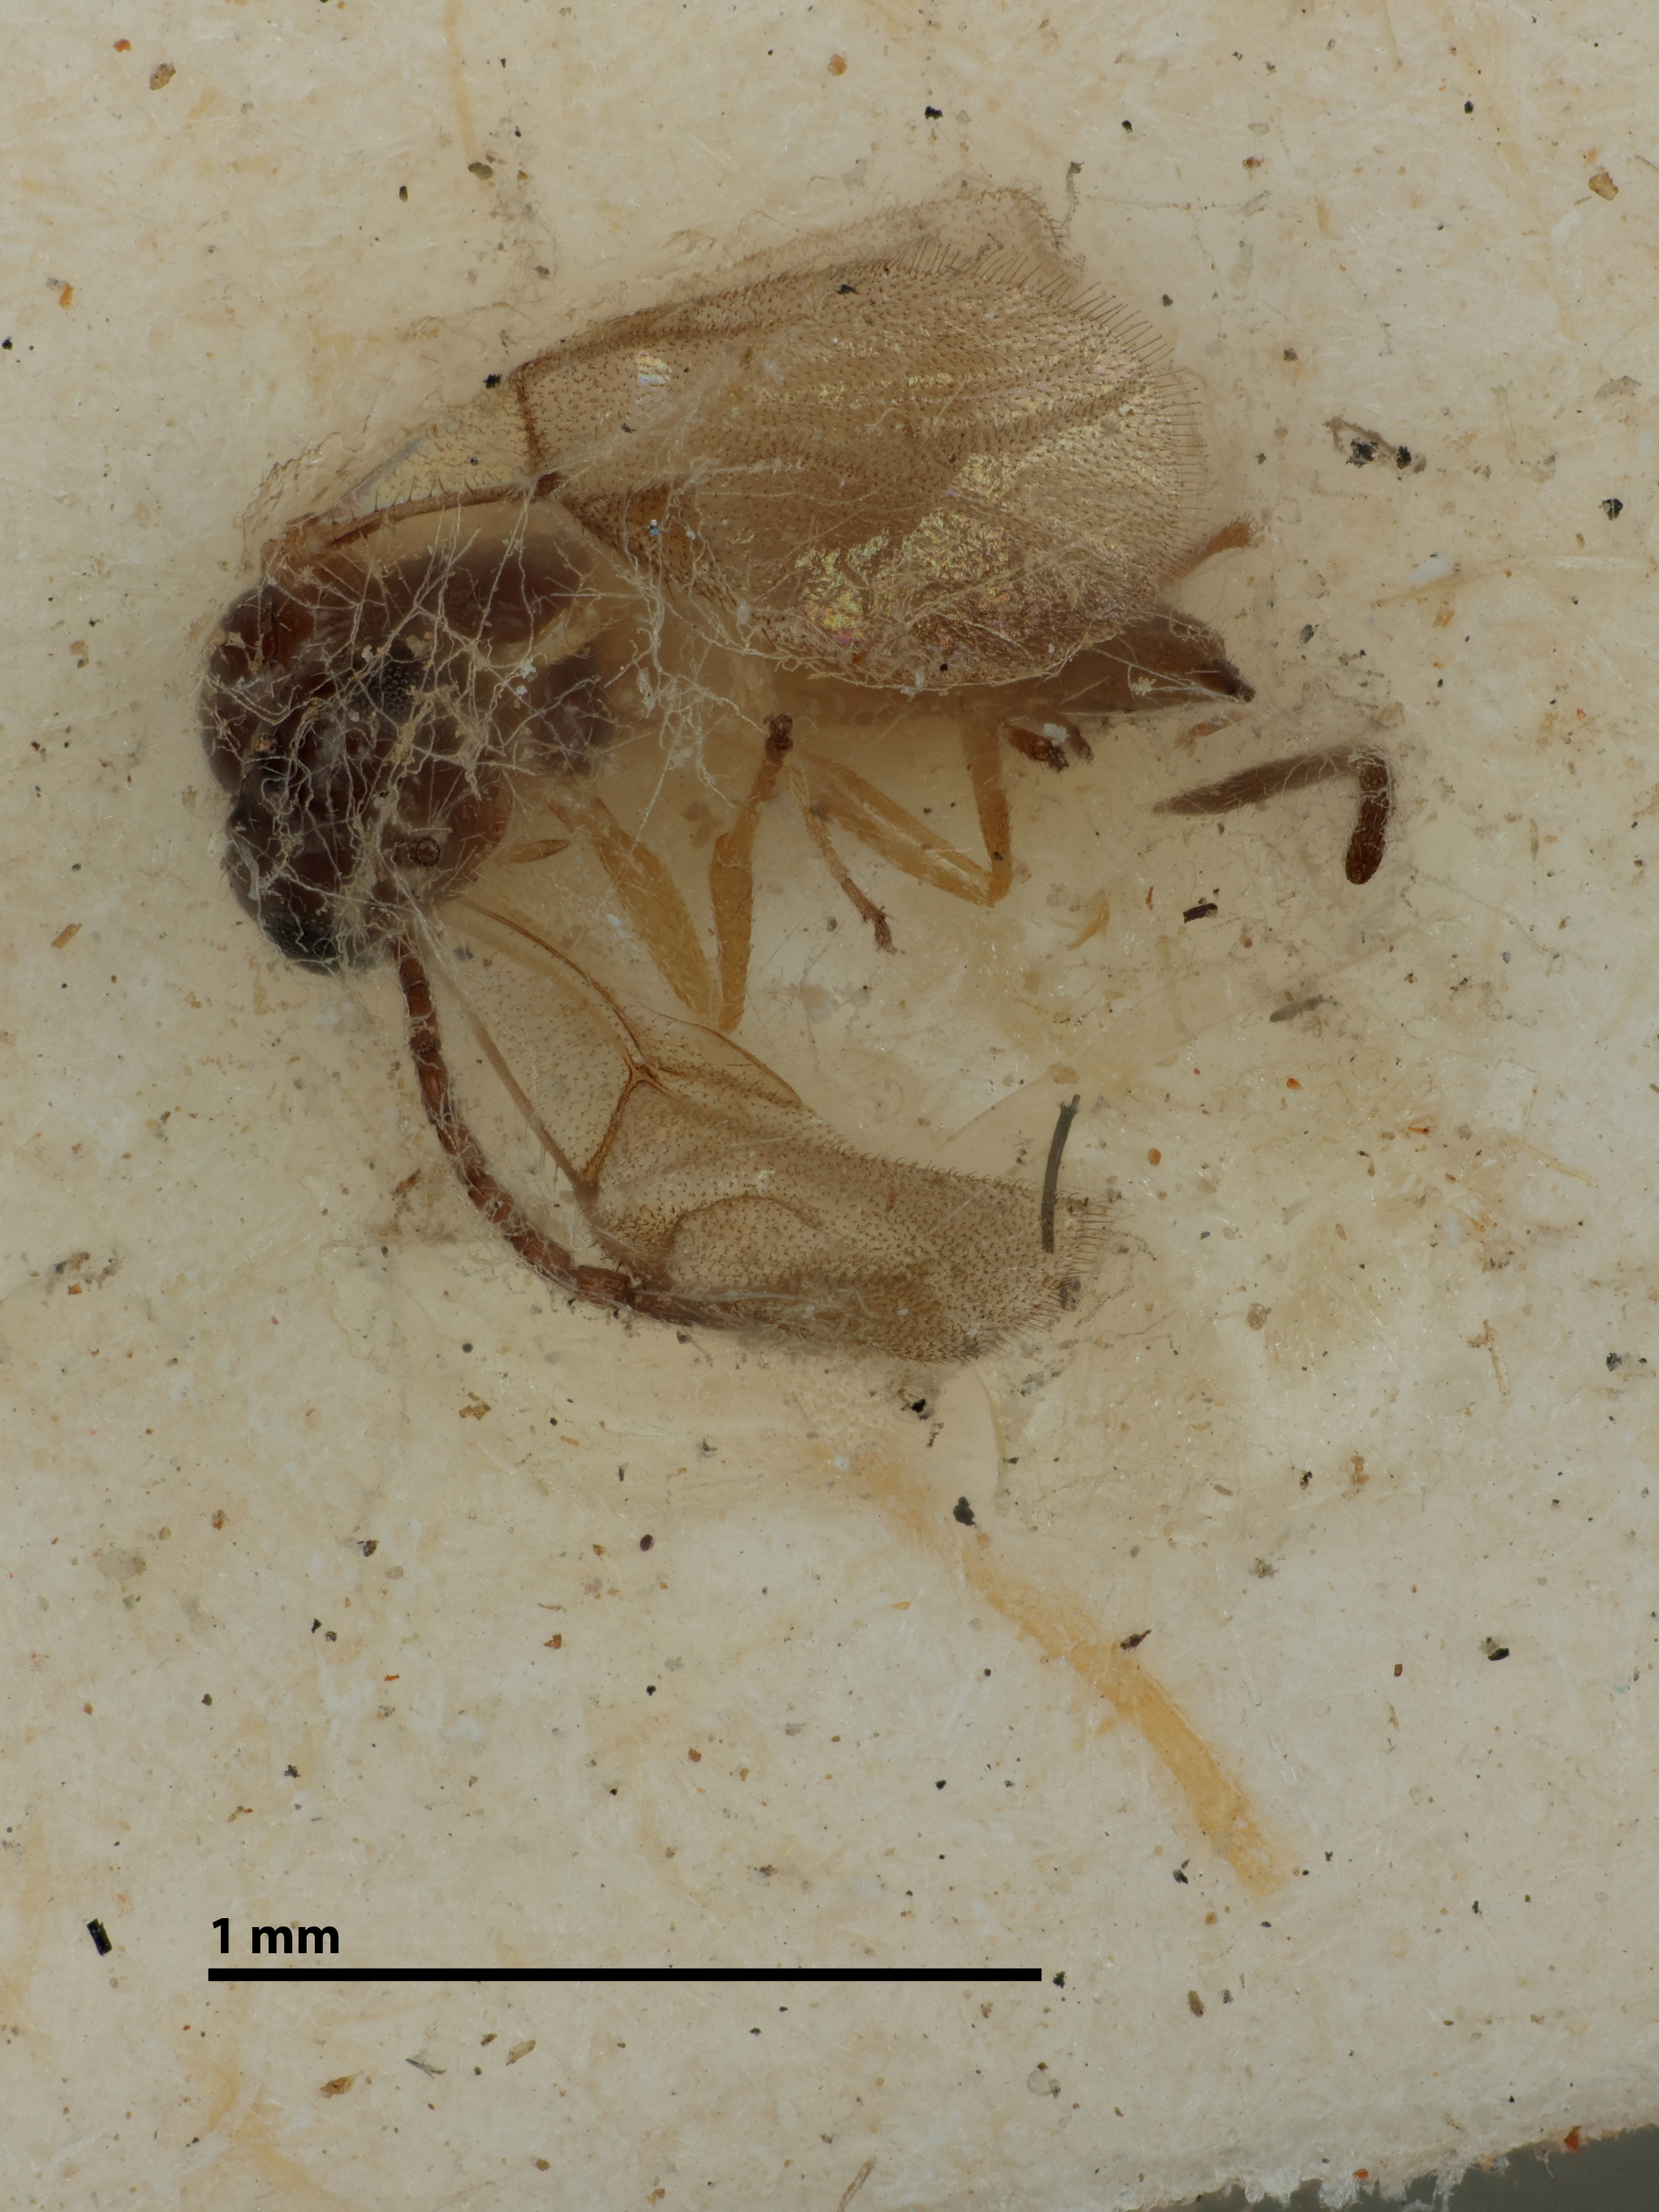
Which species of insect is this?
Trioxys populicaulis
